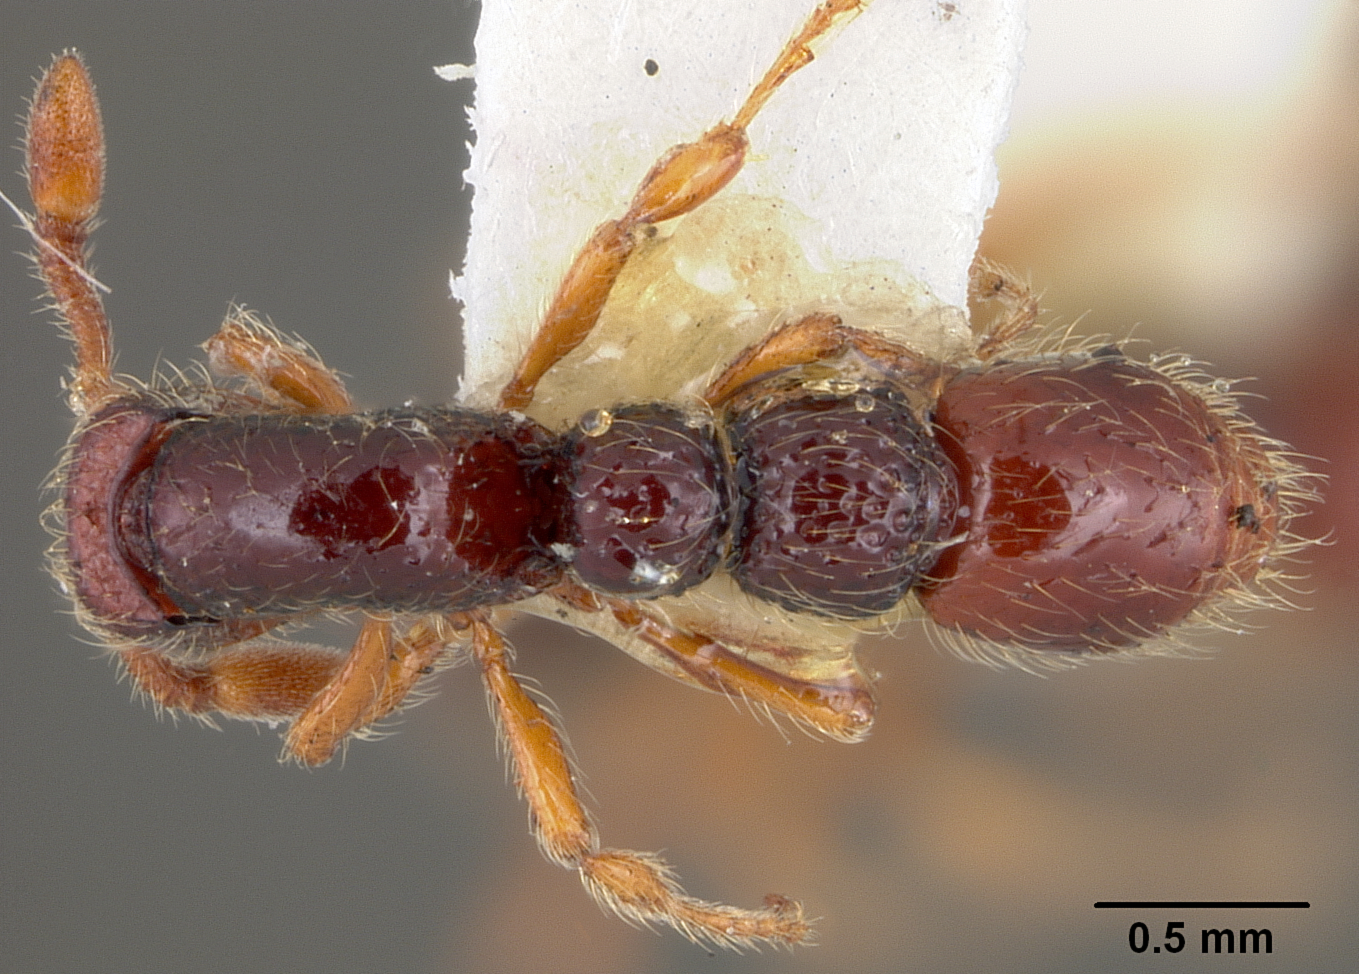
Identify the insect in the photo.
Cerapachys vitiensis
